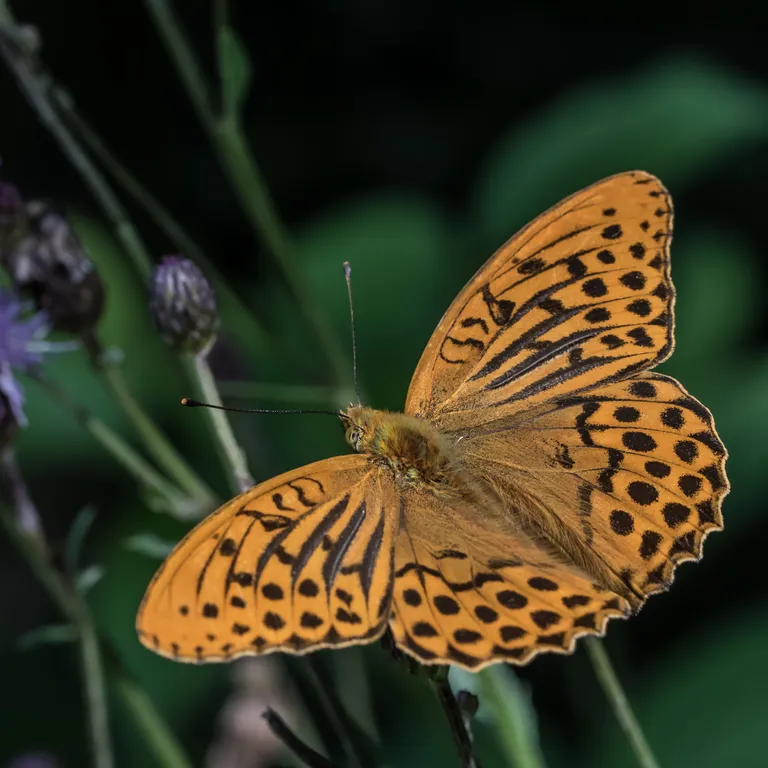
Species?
Argynnis paphia
